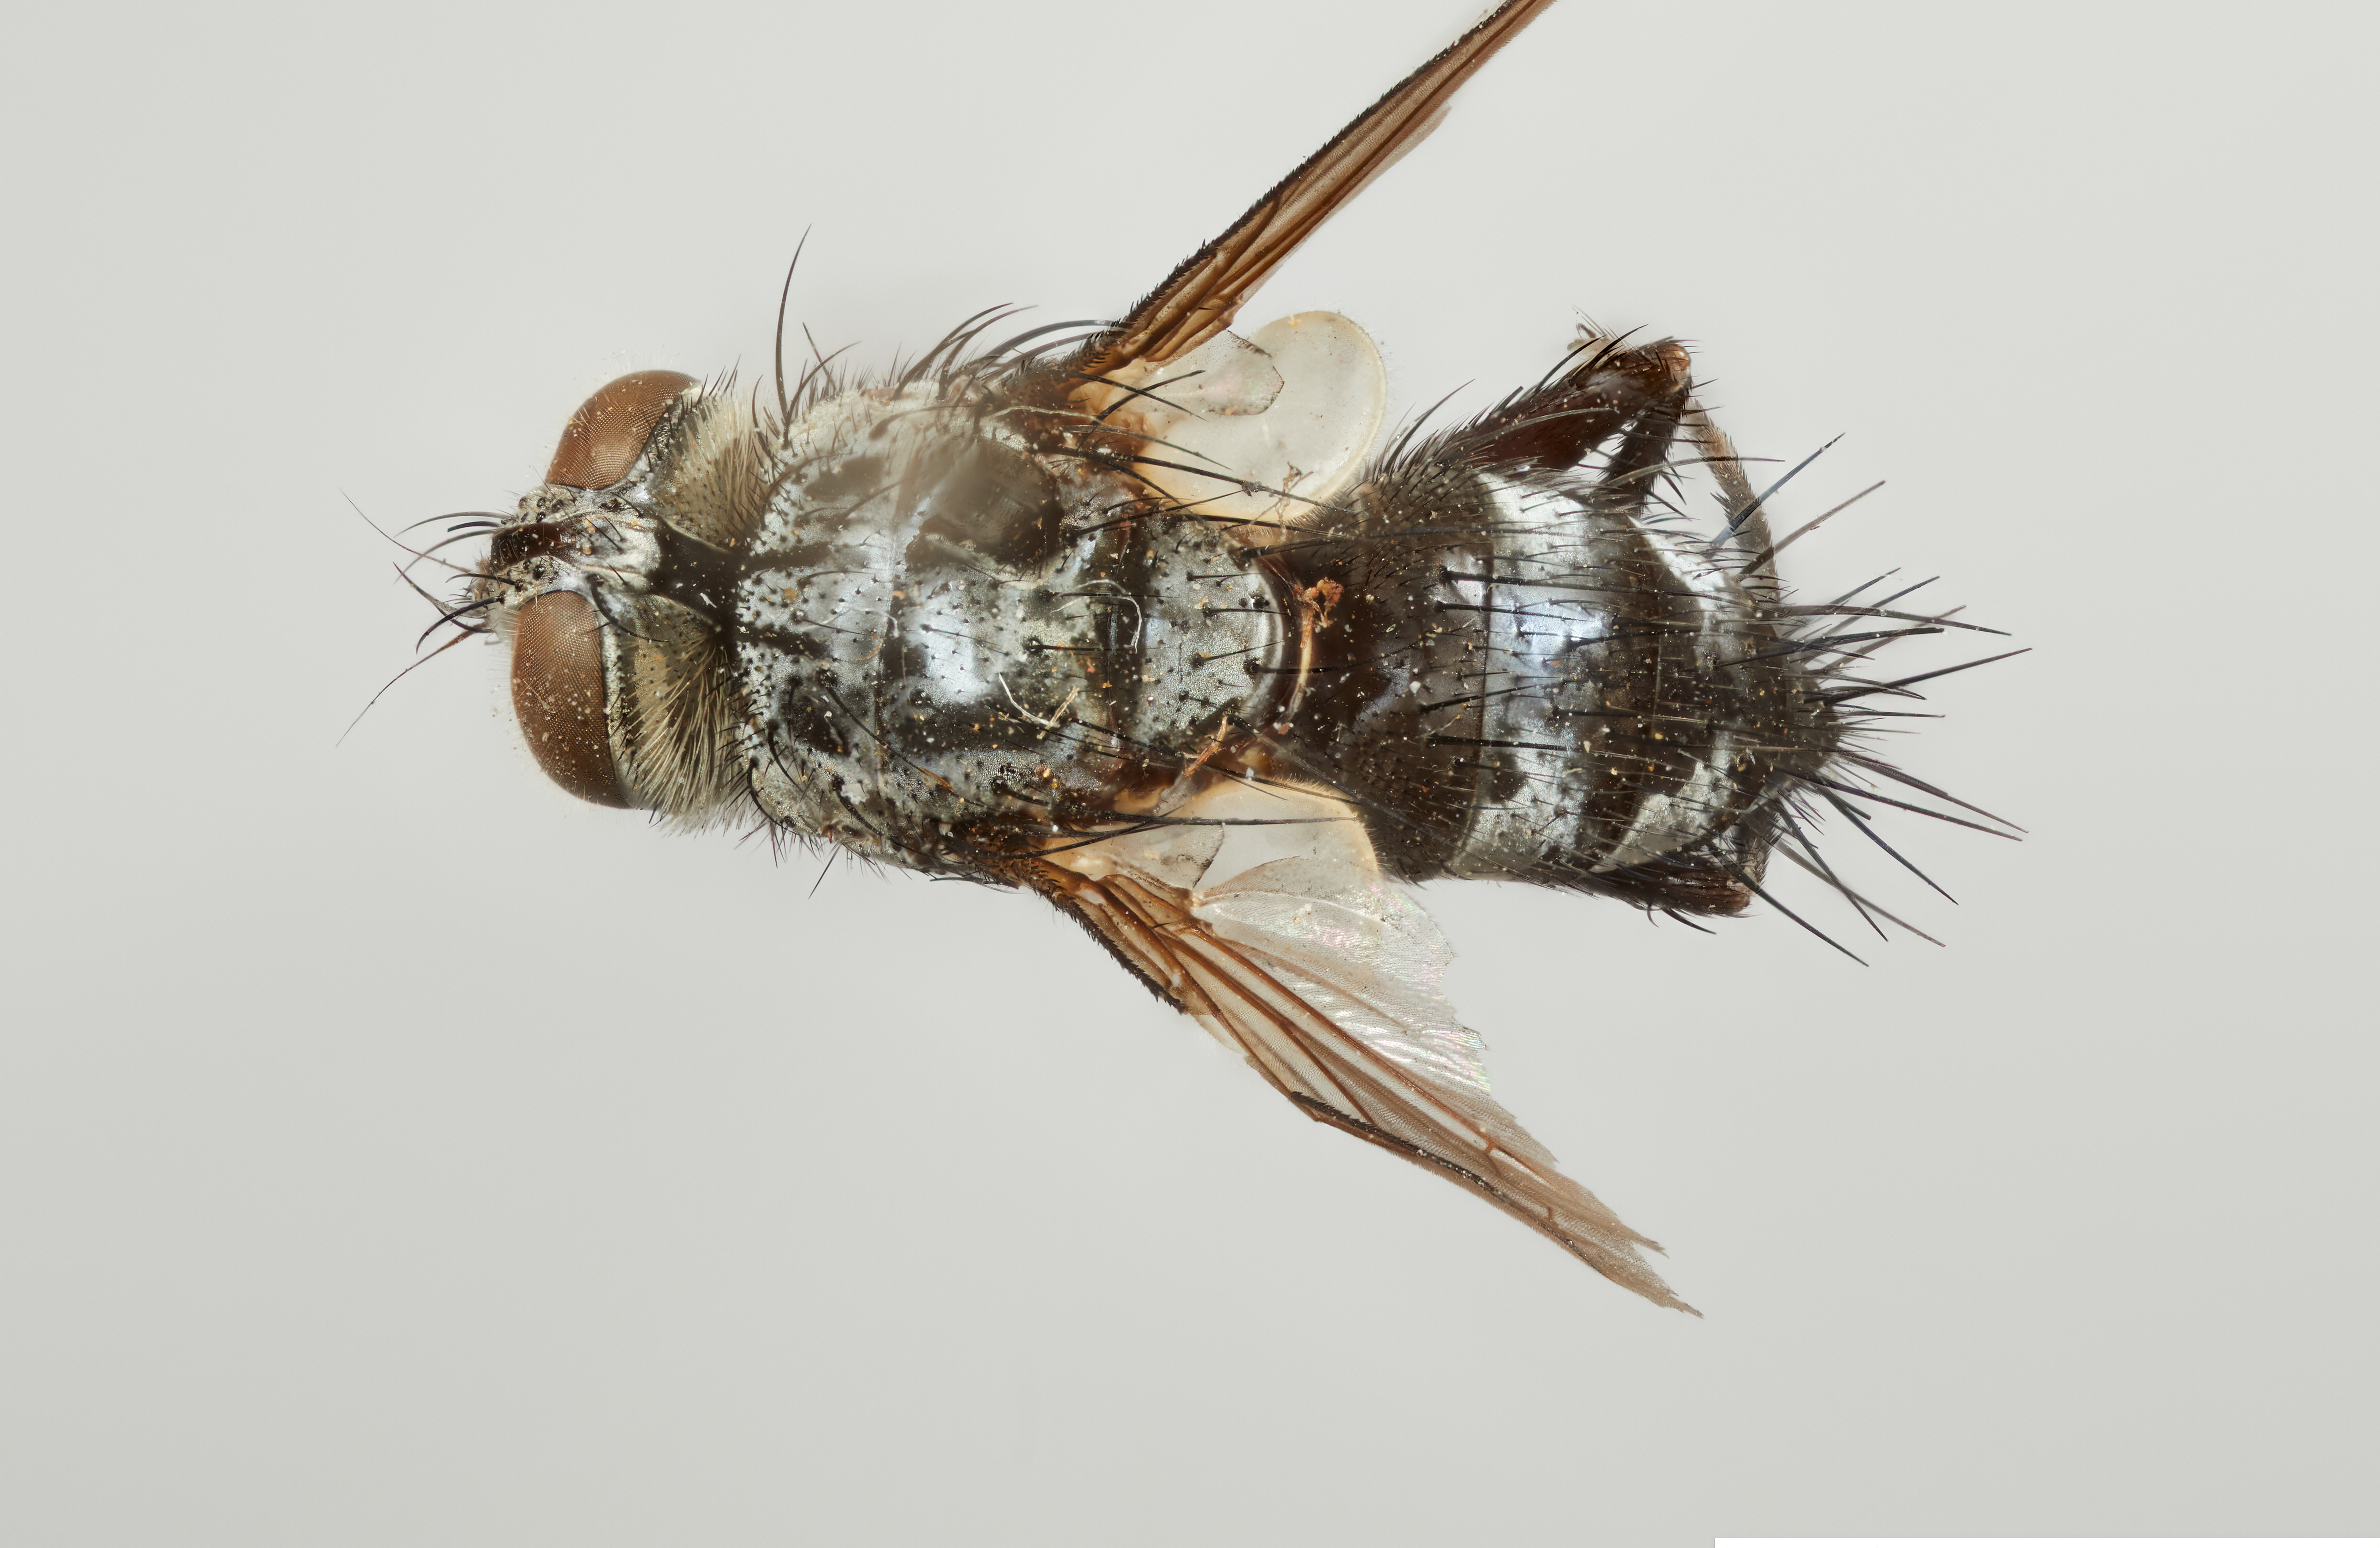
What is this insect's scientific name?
Eupelecotheca celer
